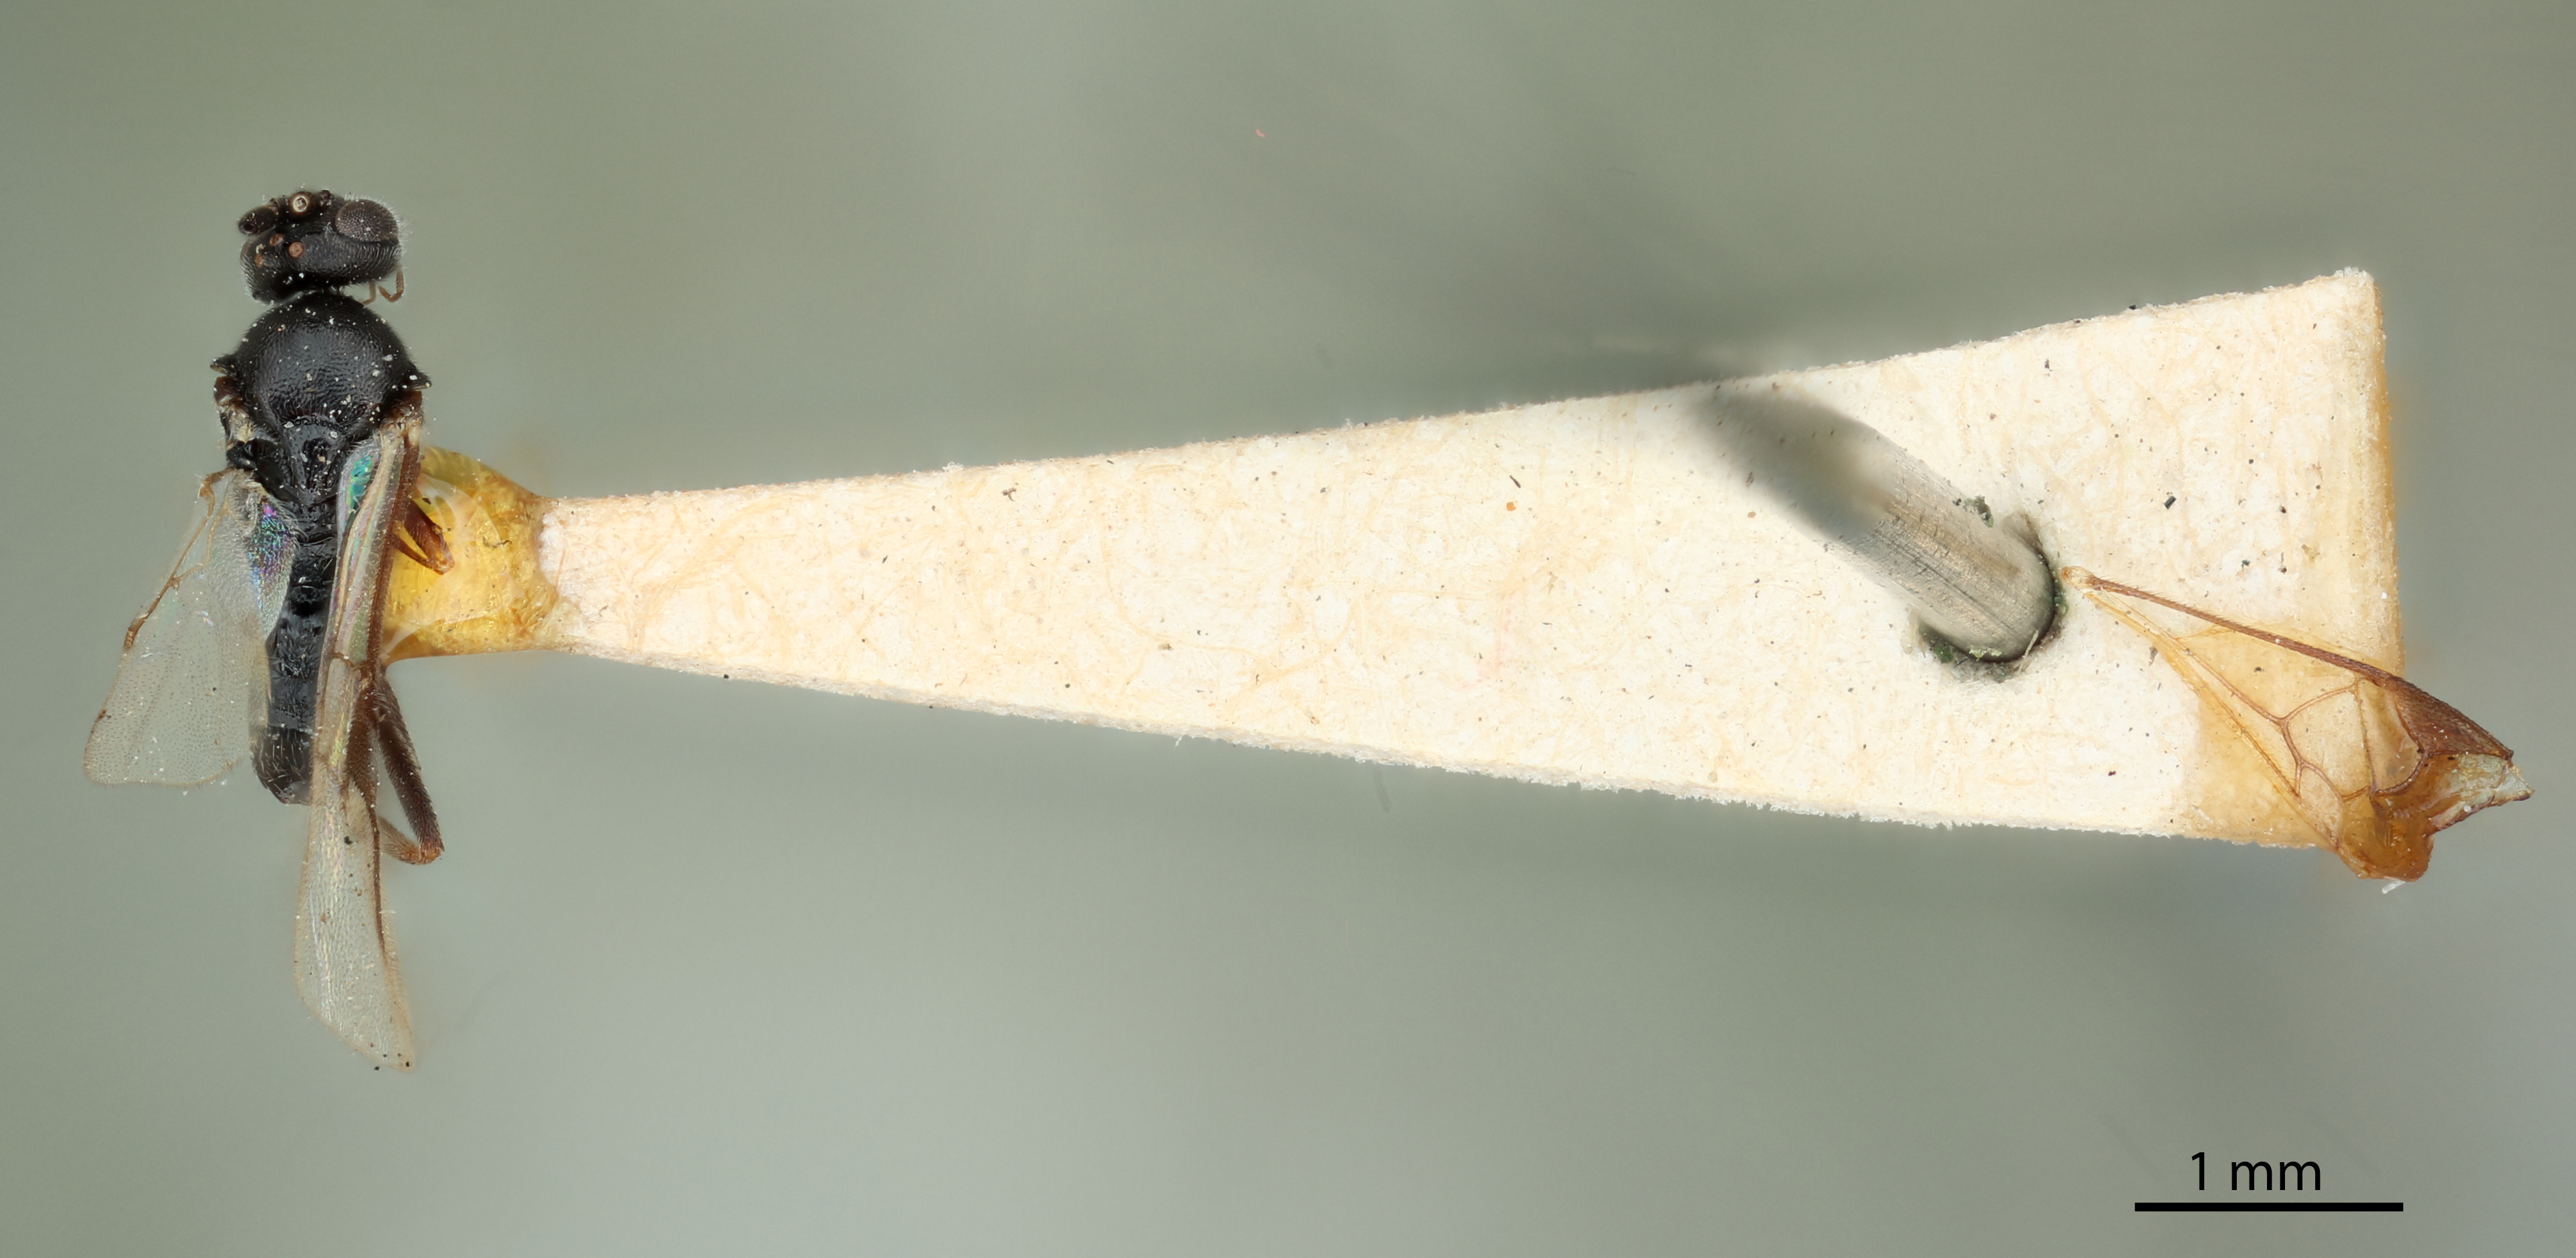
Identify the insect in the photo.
Apanteles monticola
